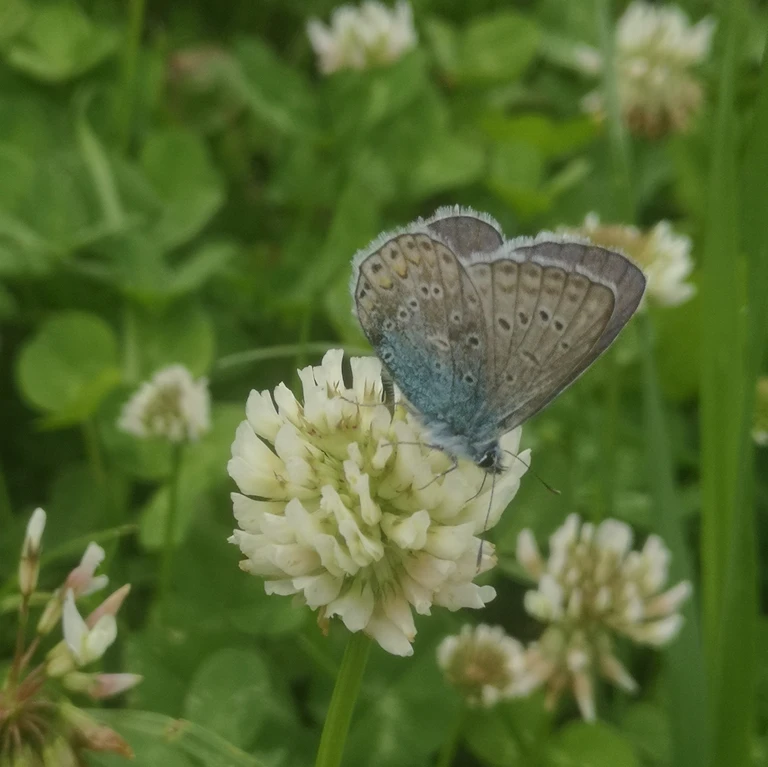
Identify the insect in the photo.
Polyommatus icarus
